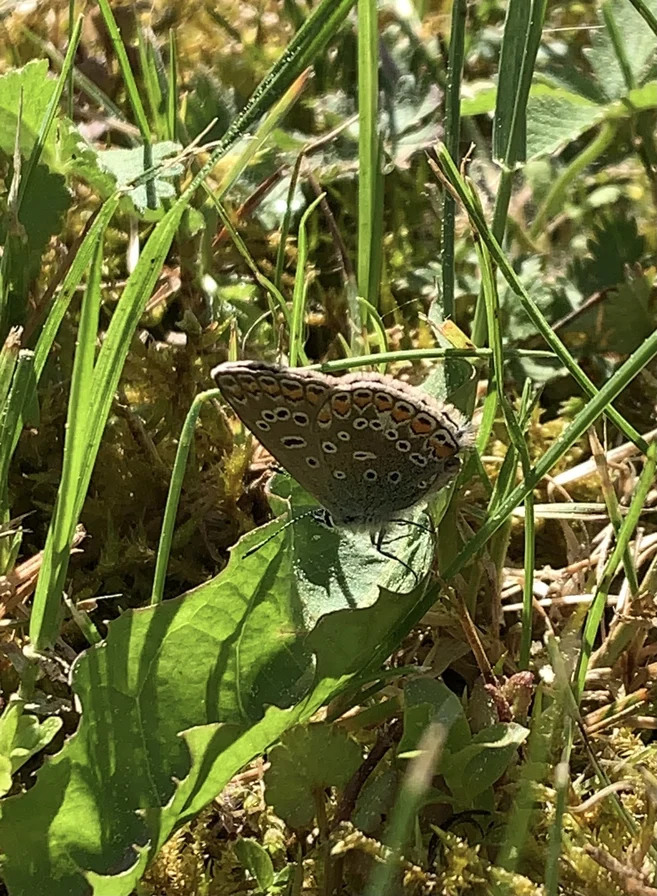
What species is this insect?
Polyommatus icarus
